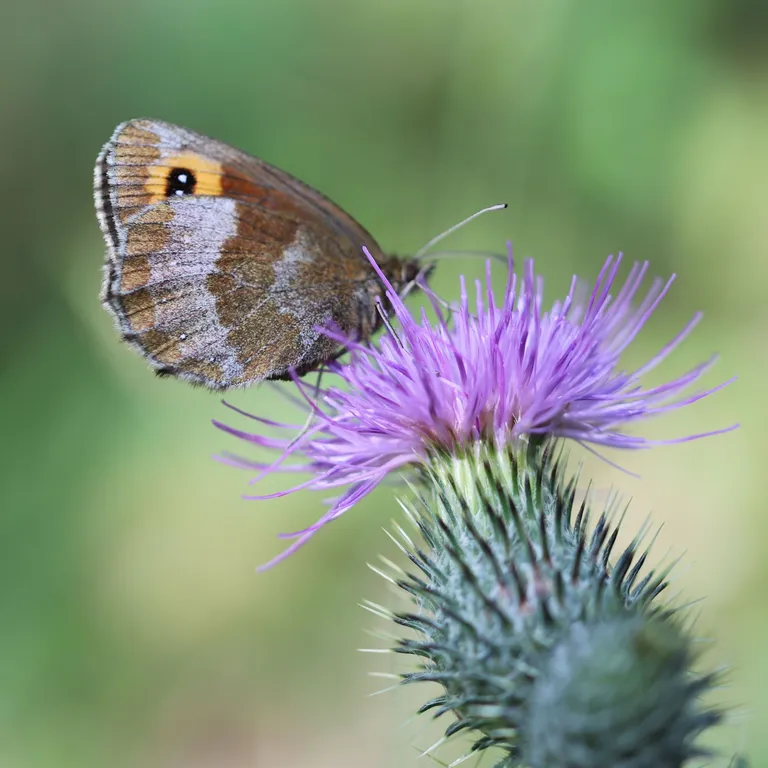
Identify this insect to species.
Erebia aethiops
